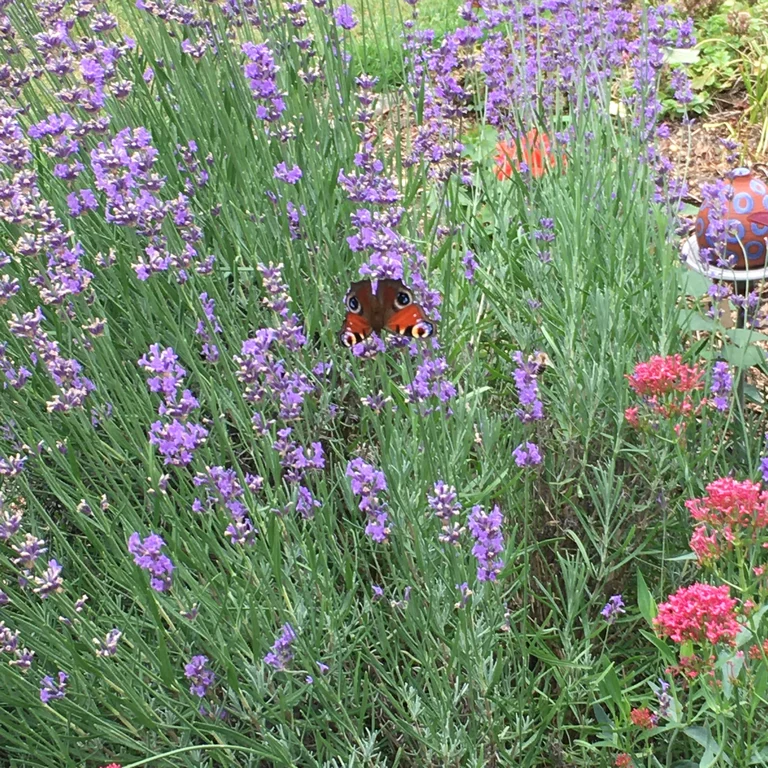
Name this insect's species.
Aglais io
